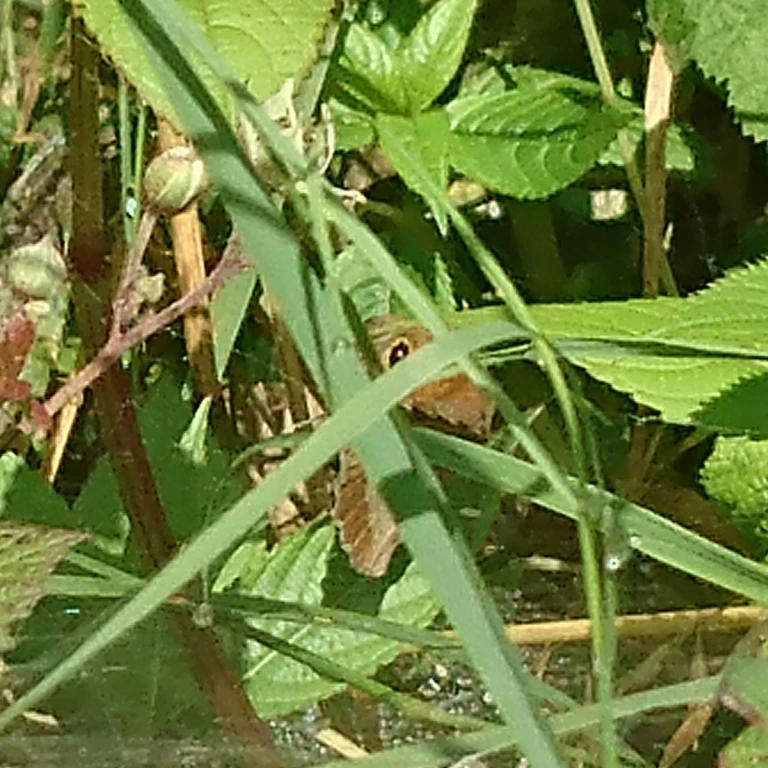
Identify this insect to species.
Maniola jurtina
